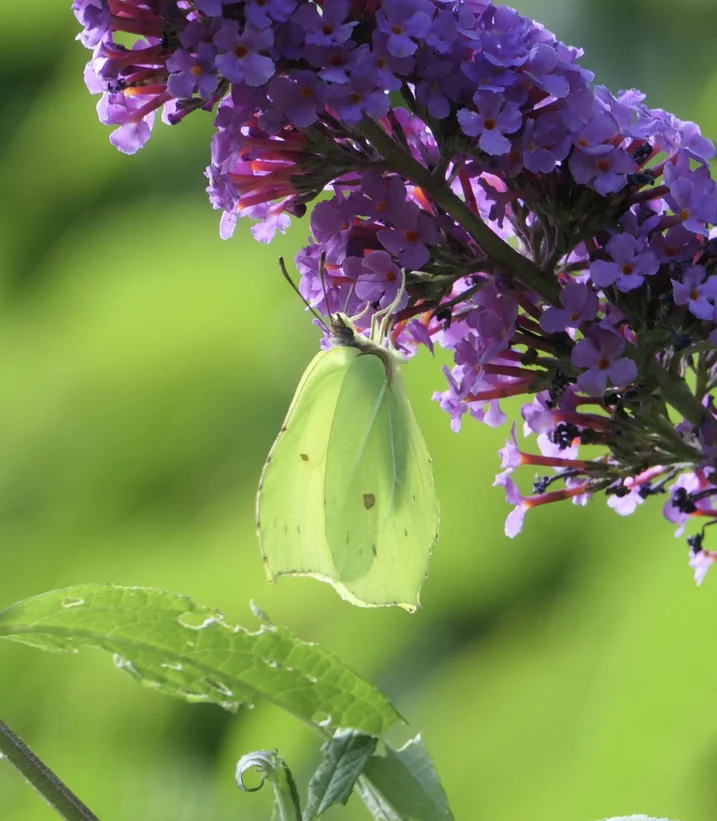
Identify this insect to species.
Gonepteryx rhamni
